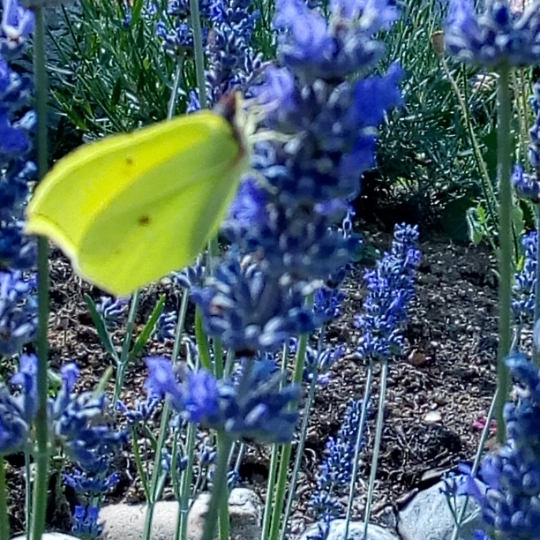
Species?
Gonepteryx rhamni
